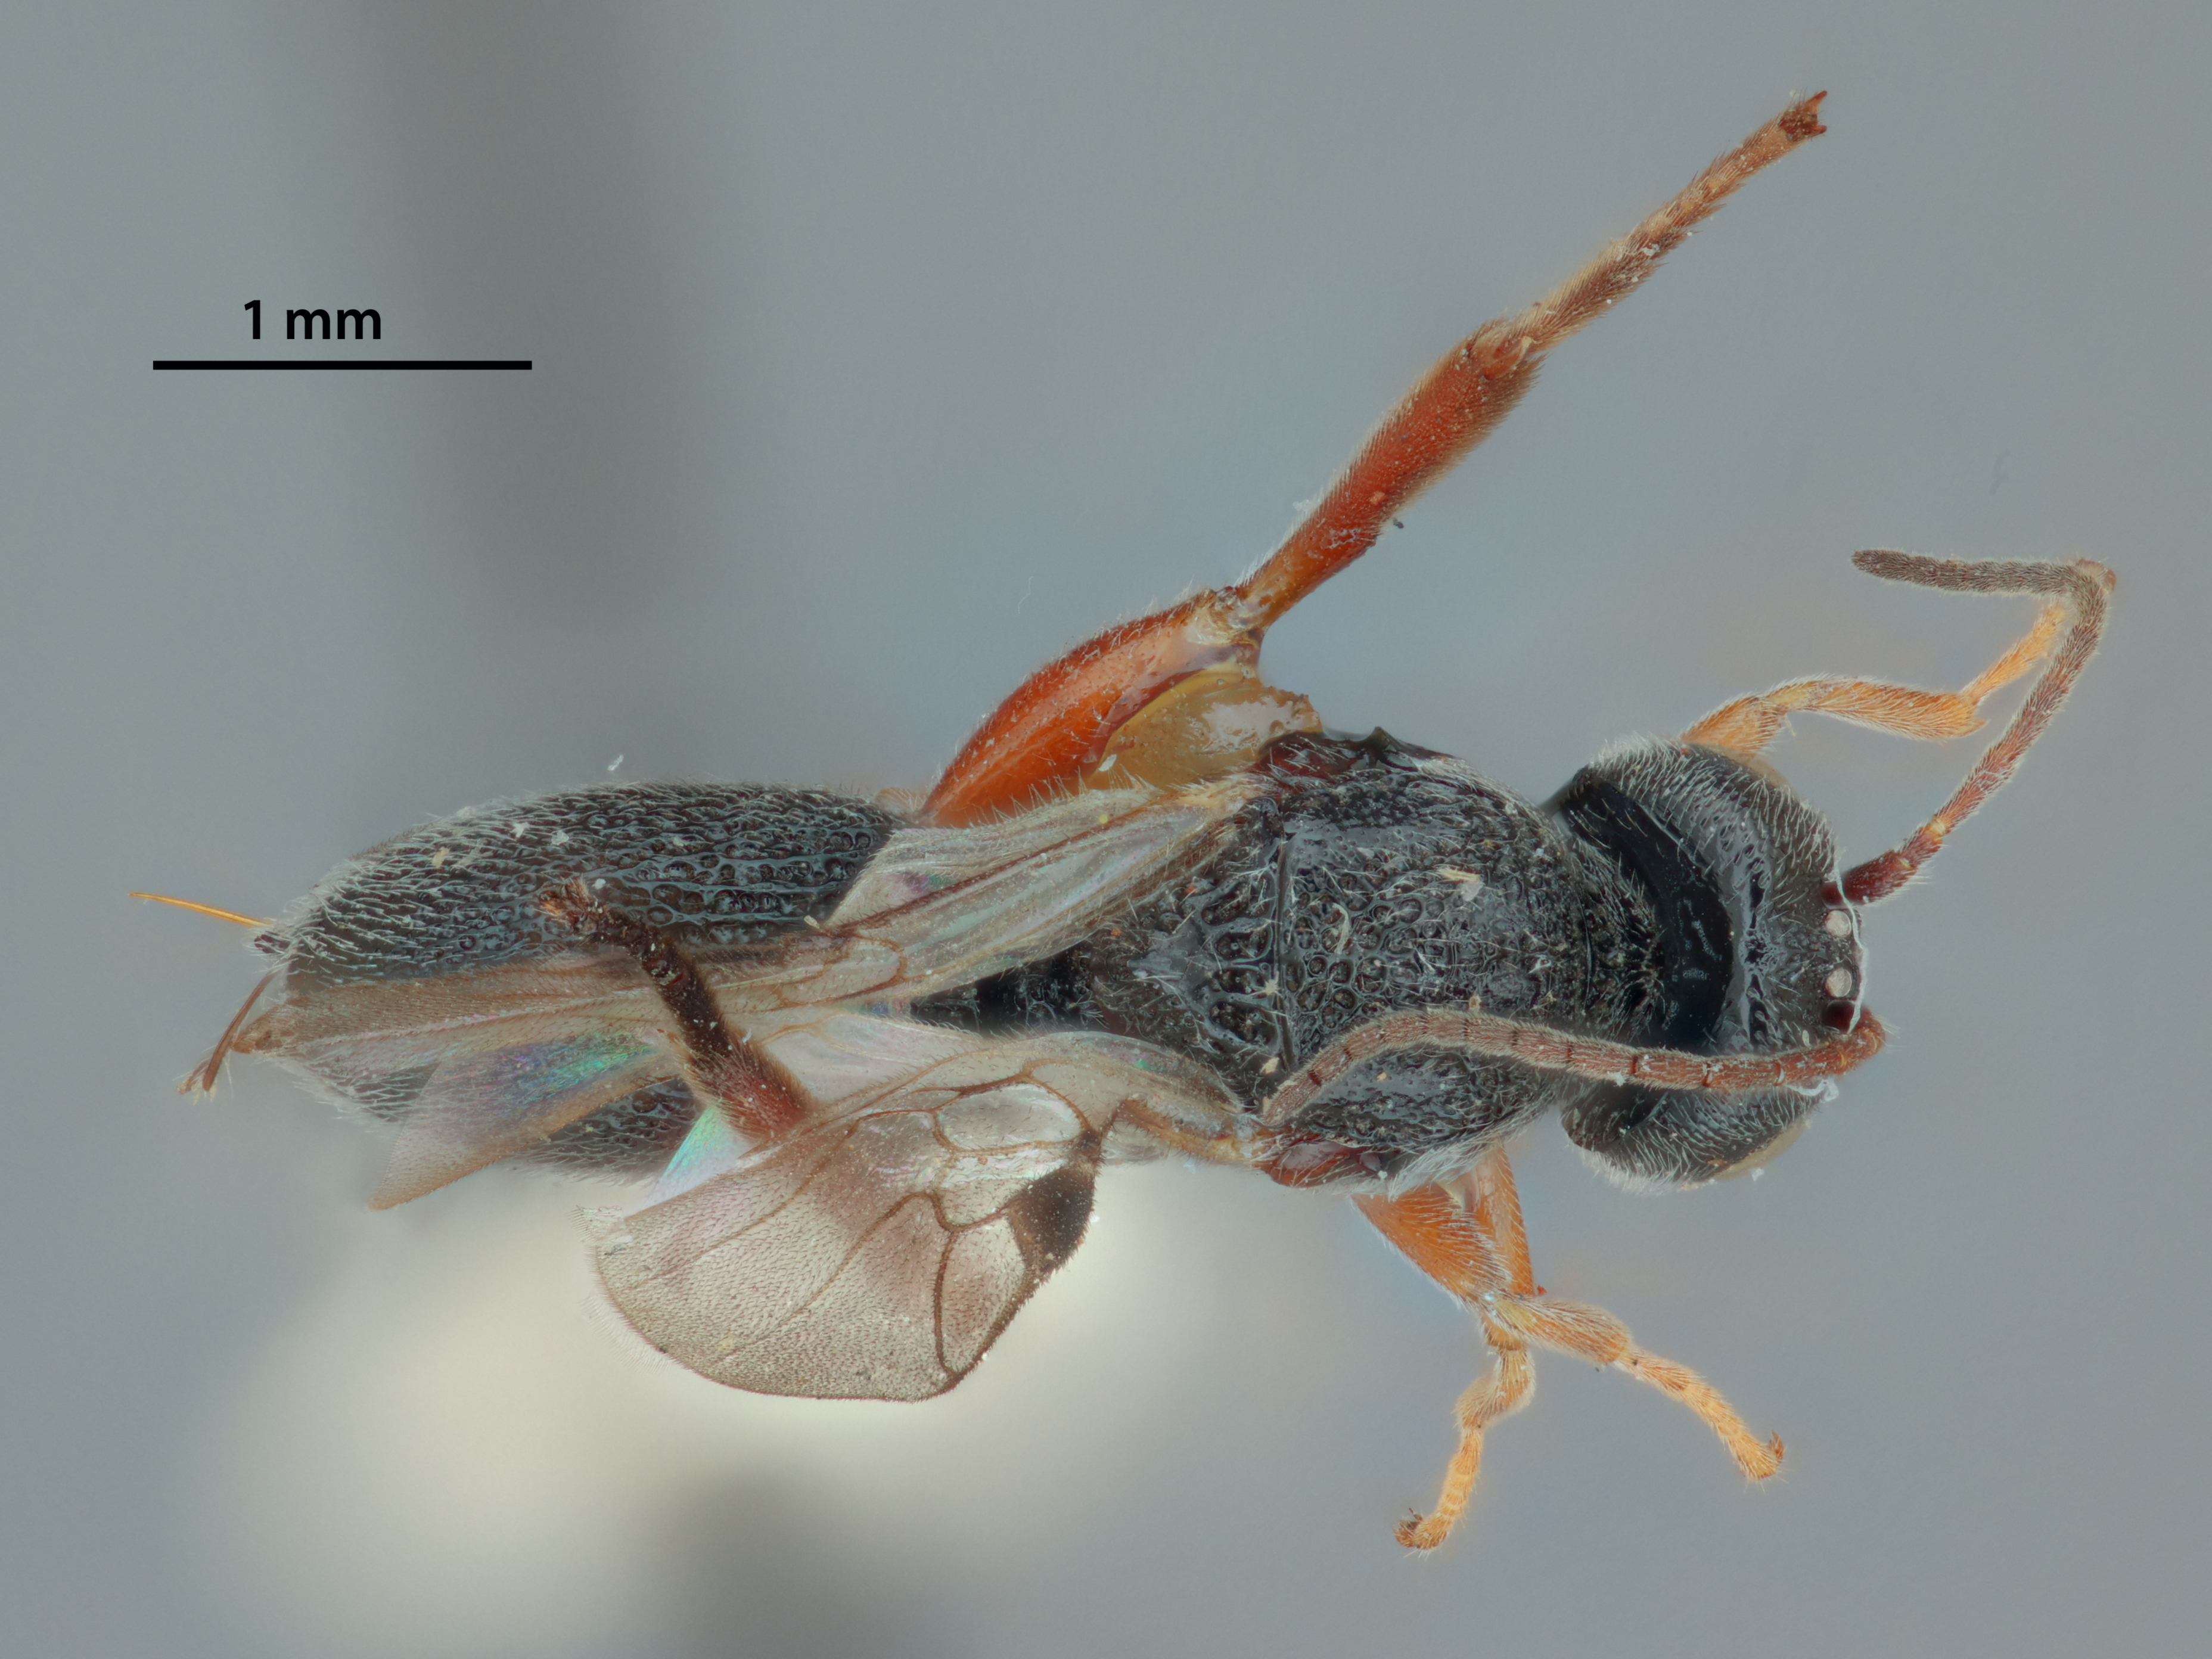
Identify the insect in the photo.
Urosigalphus panamalensis
